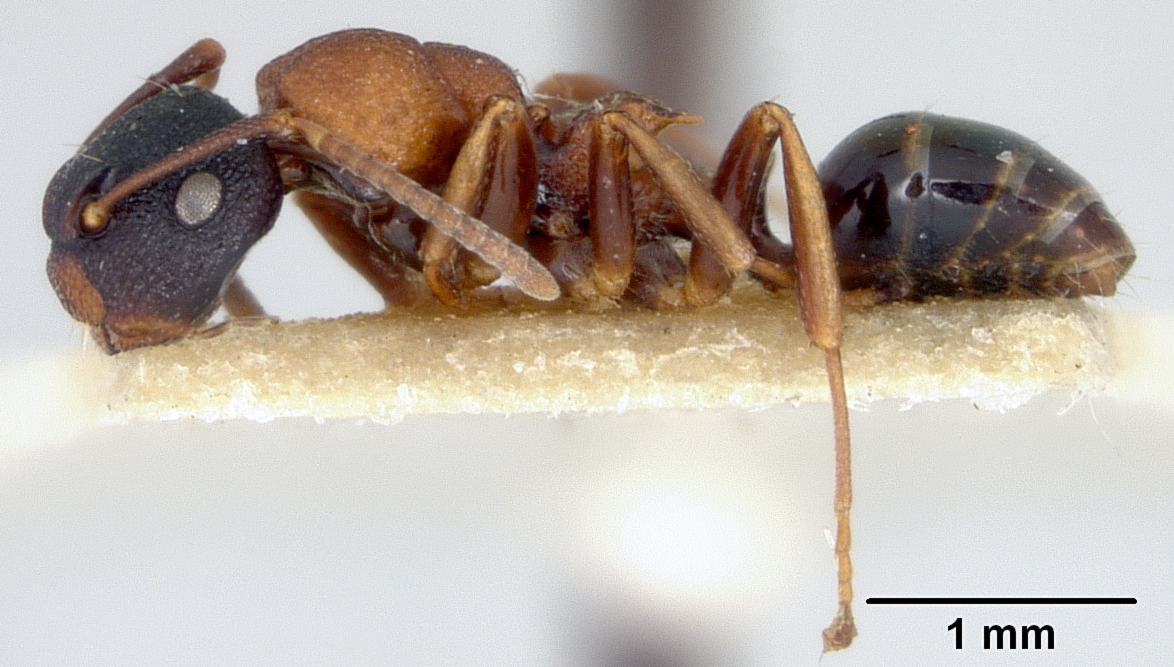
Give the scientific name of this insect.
Camponotus manni
